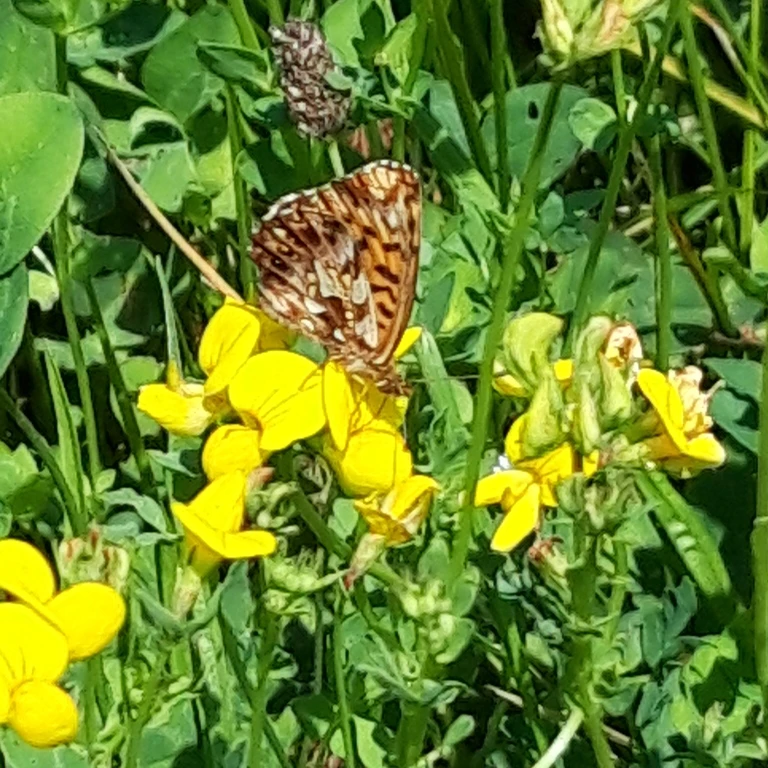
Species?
Boloria dia
